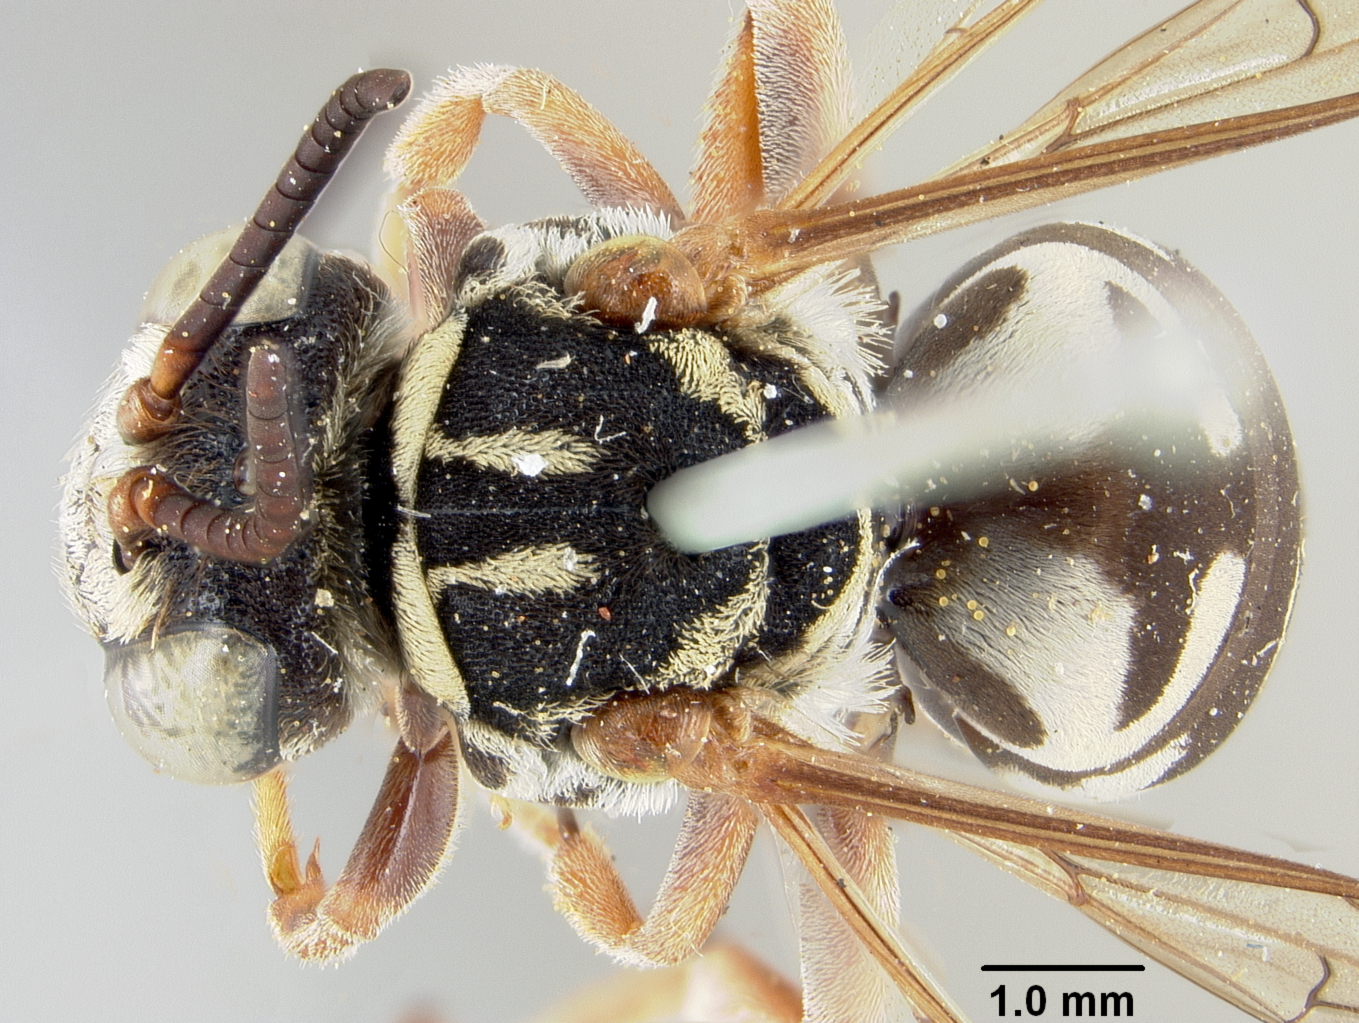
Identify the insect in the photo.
Triepeolus sublunatus
